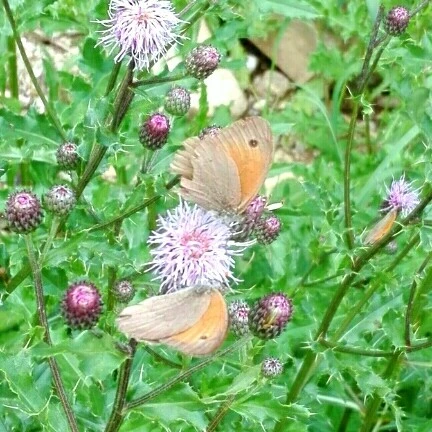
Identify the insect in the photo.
Maniola jurtina
